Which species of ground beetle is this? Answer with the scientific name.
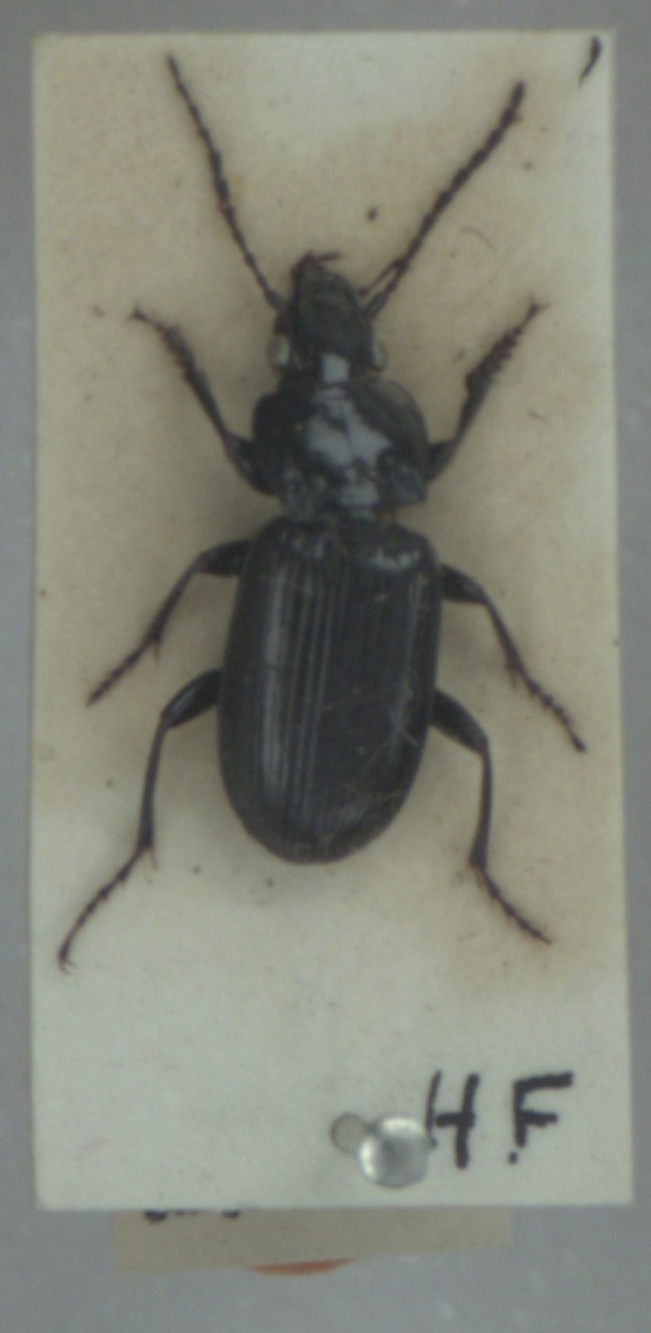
Pterostichus anthracinus
